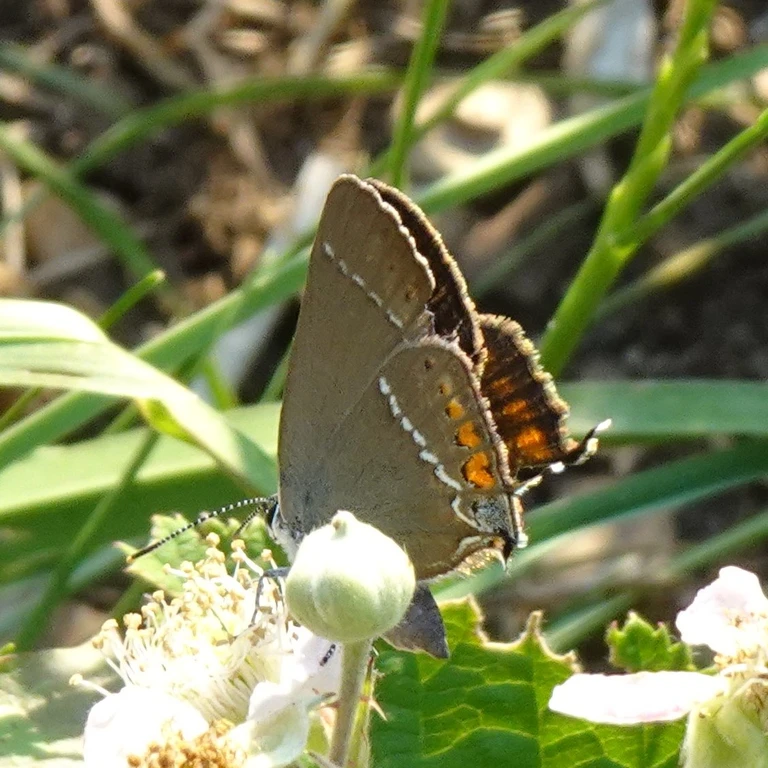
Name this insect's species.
Satyrium spini (also Tuttiola spini)
